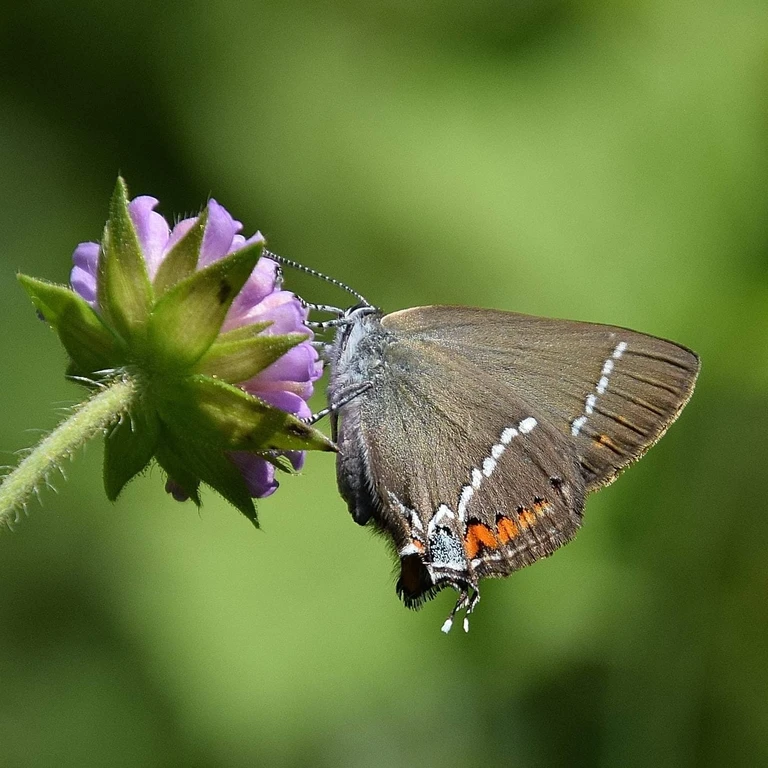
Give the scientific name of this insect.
Satyrium spini (also Tuttiola spini)
